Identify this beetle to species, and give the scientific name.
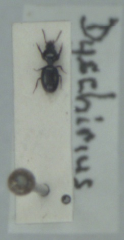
Dyschirius globosus
